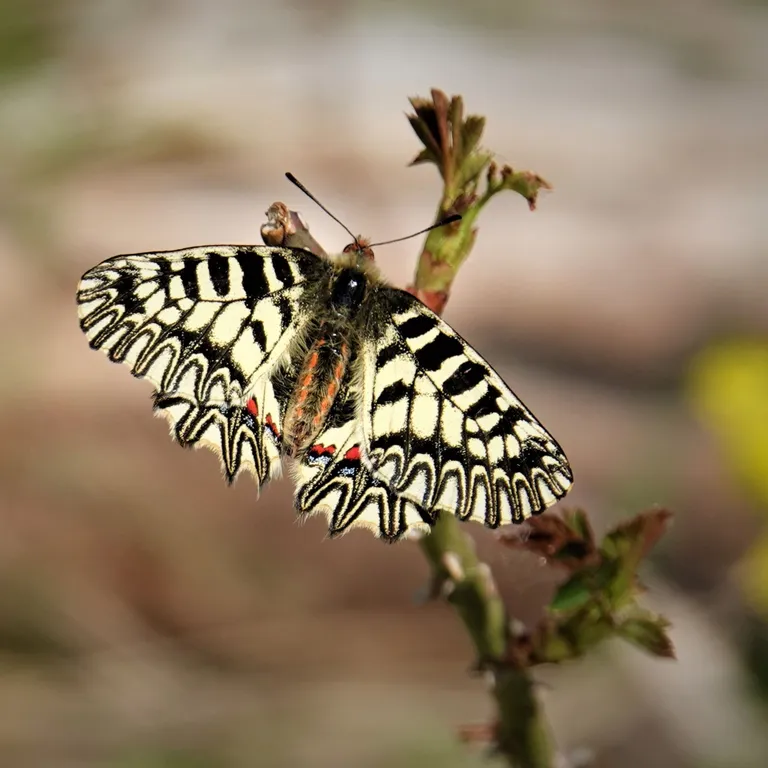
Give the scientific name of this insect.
Zerynthia polyxena
